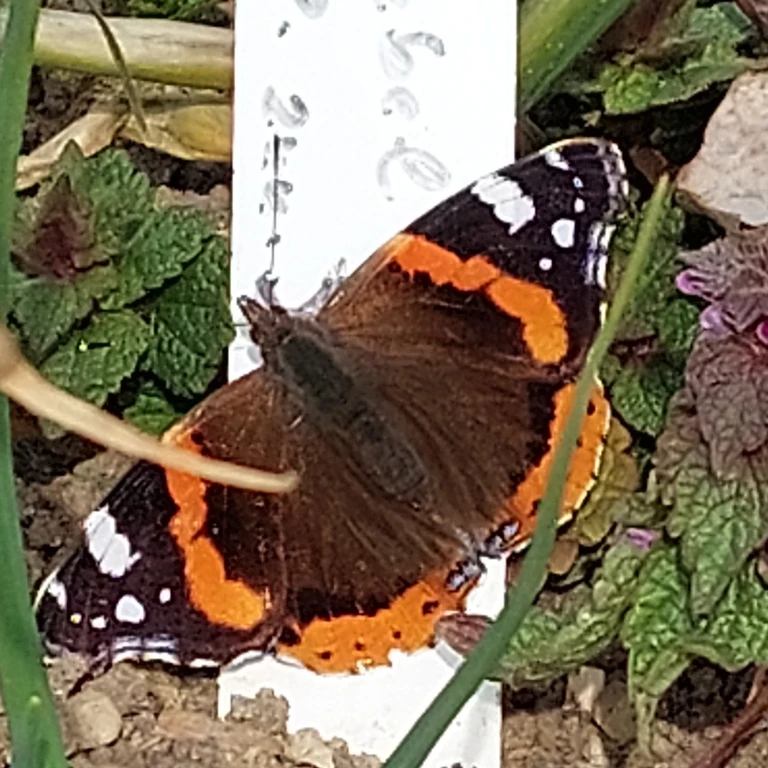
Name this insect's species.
Vanessa atalanta
